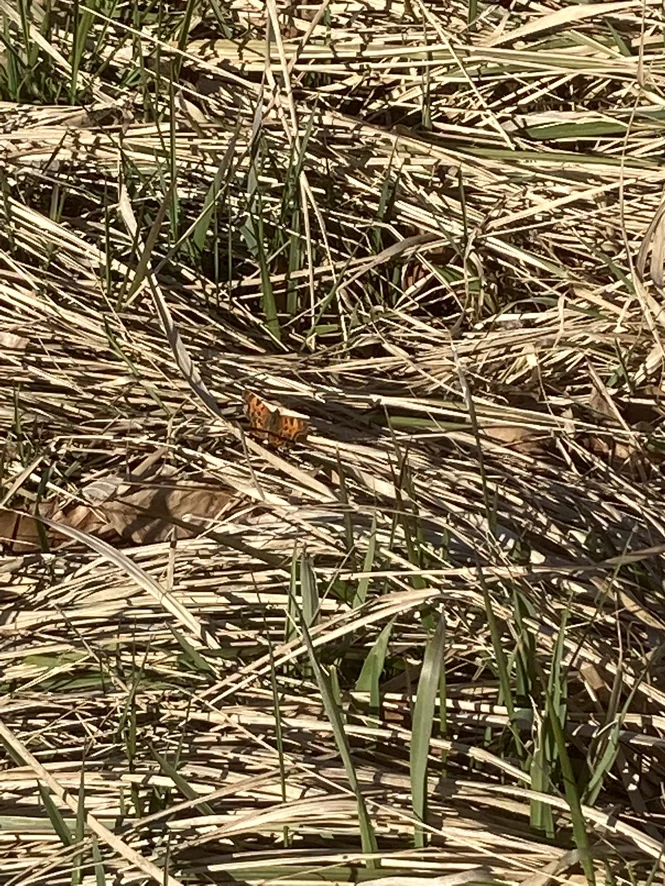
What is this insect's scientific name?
Polygonia c-album
